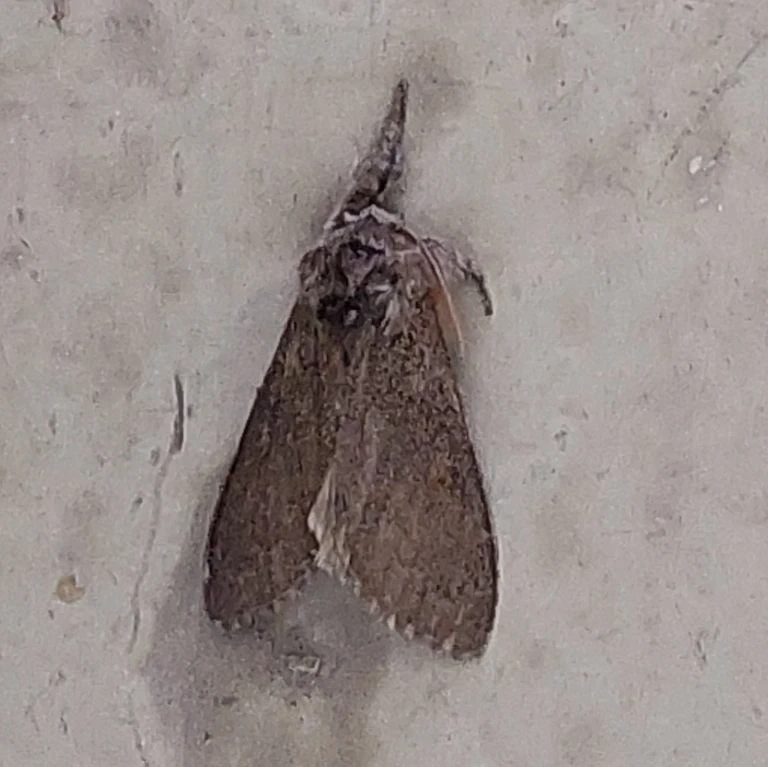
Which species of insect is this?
Calliteara pudibunda
